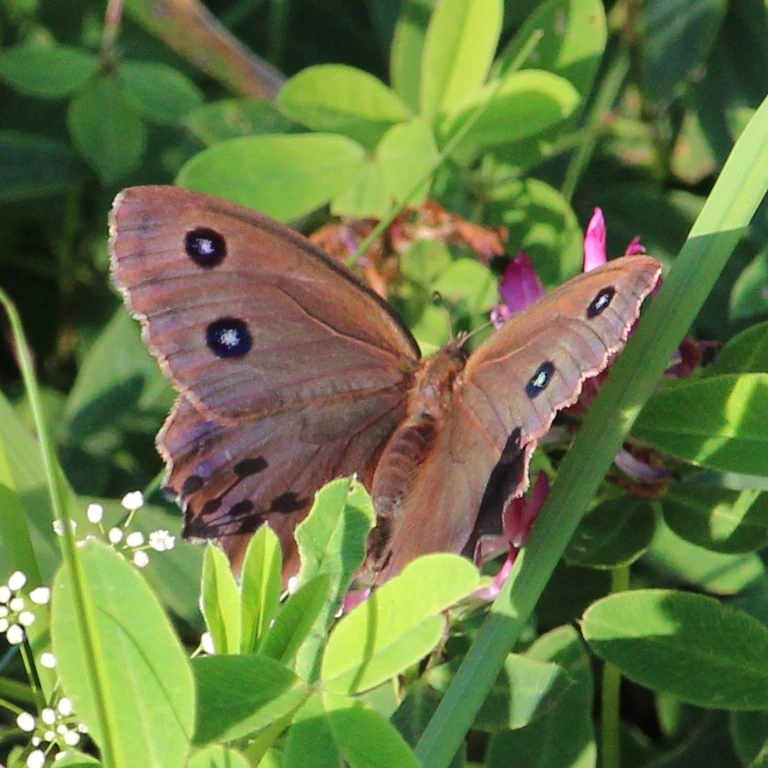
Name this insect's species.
Minois dryas
